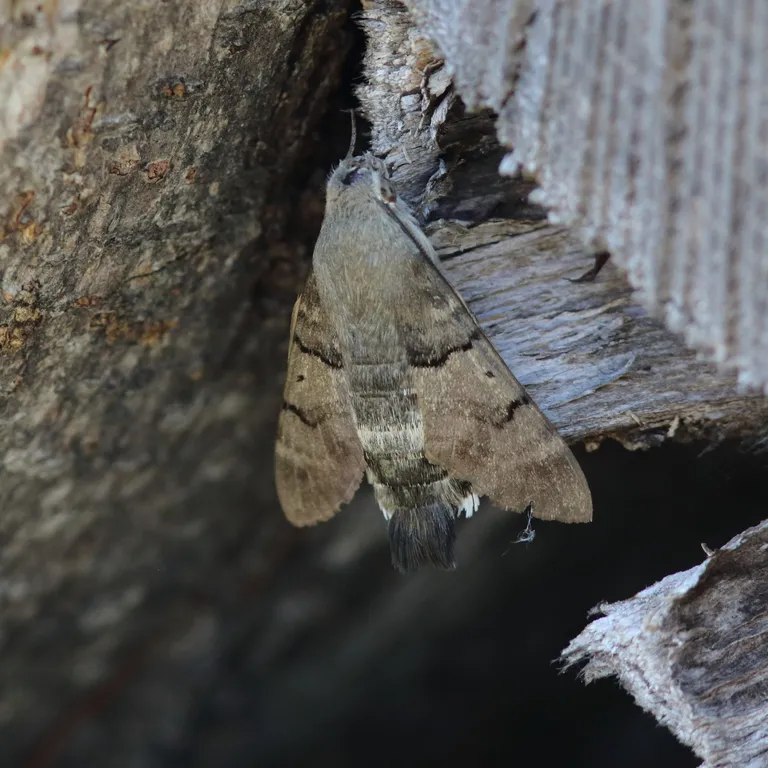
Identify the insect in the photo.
Macroglossum stellatarum
